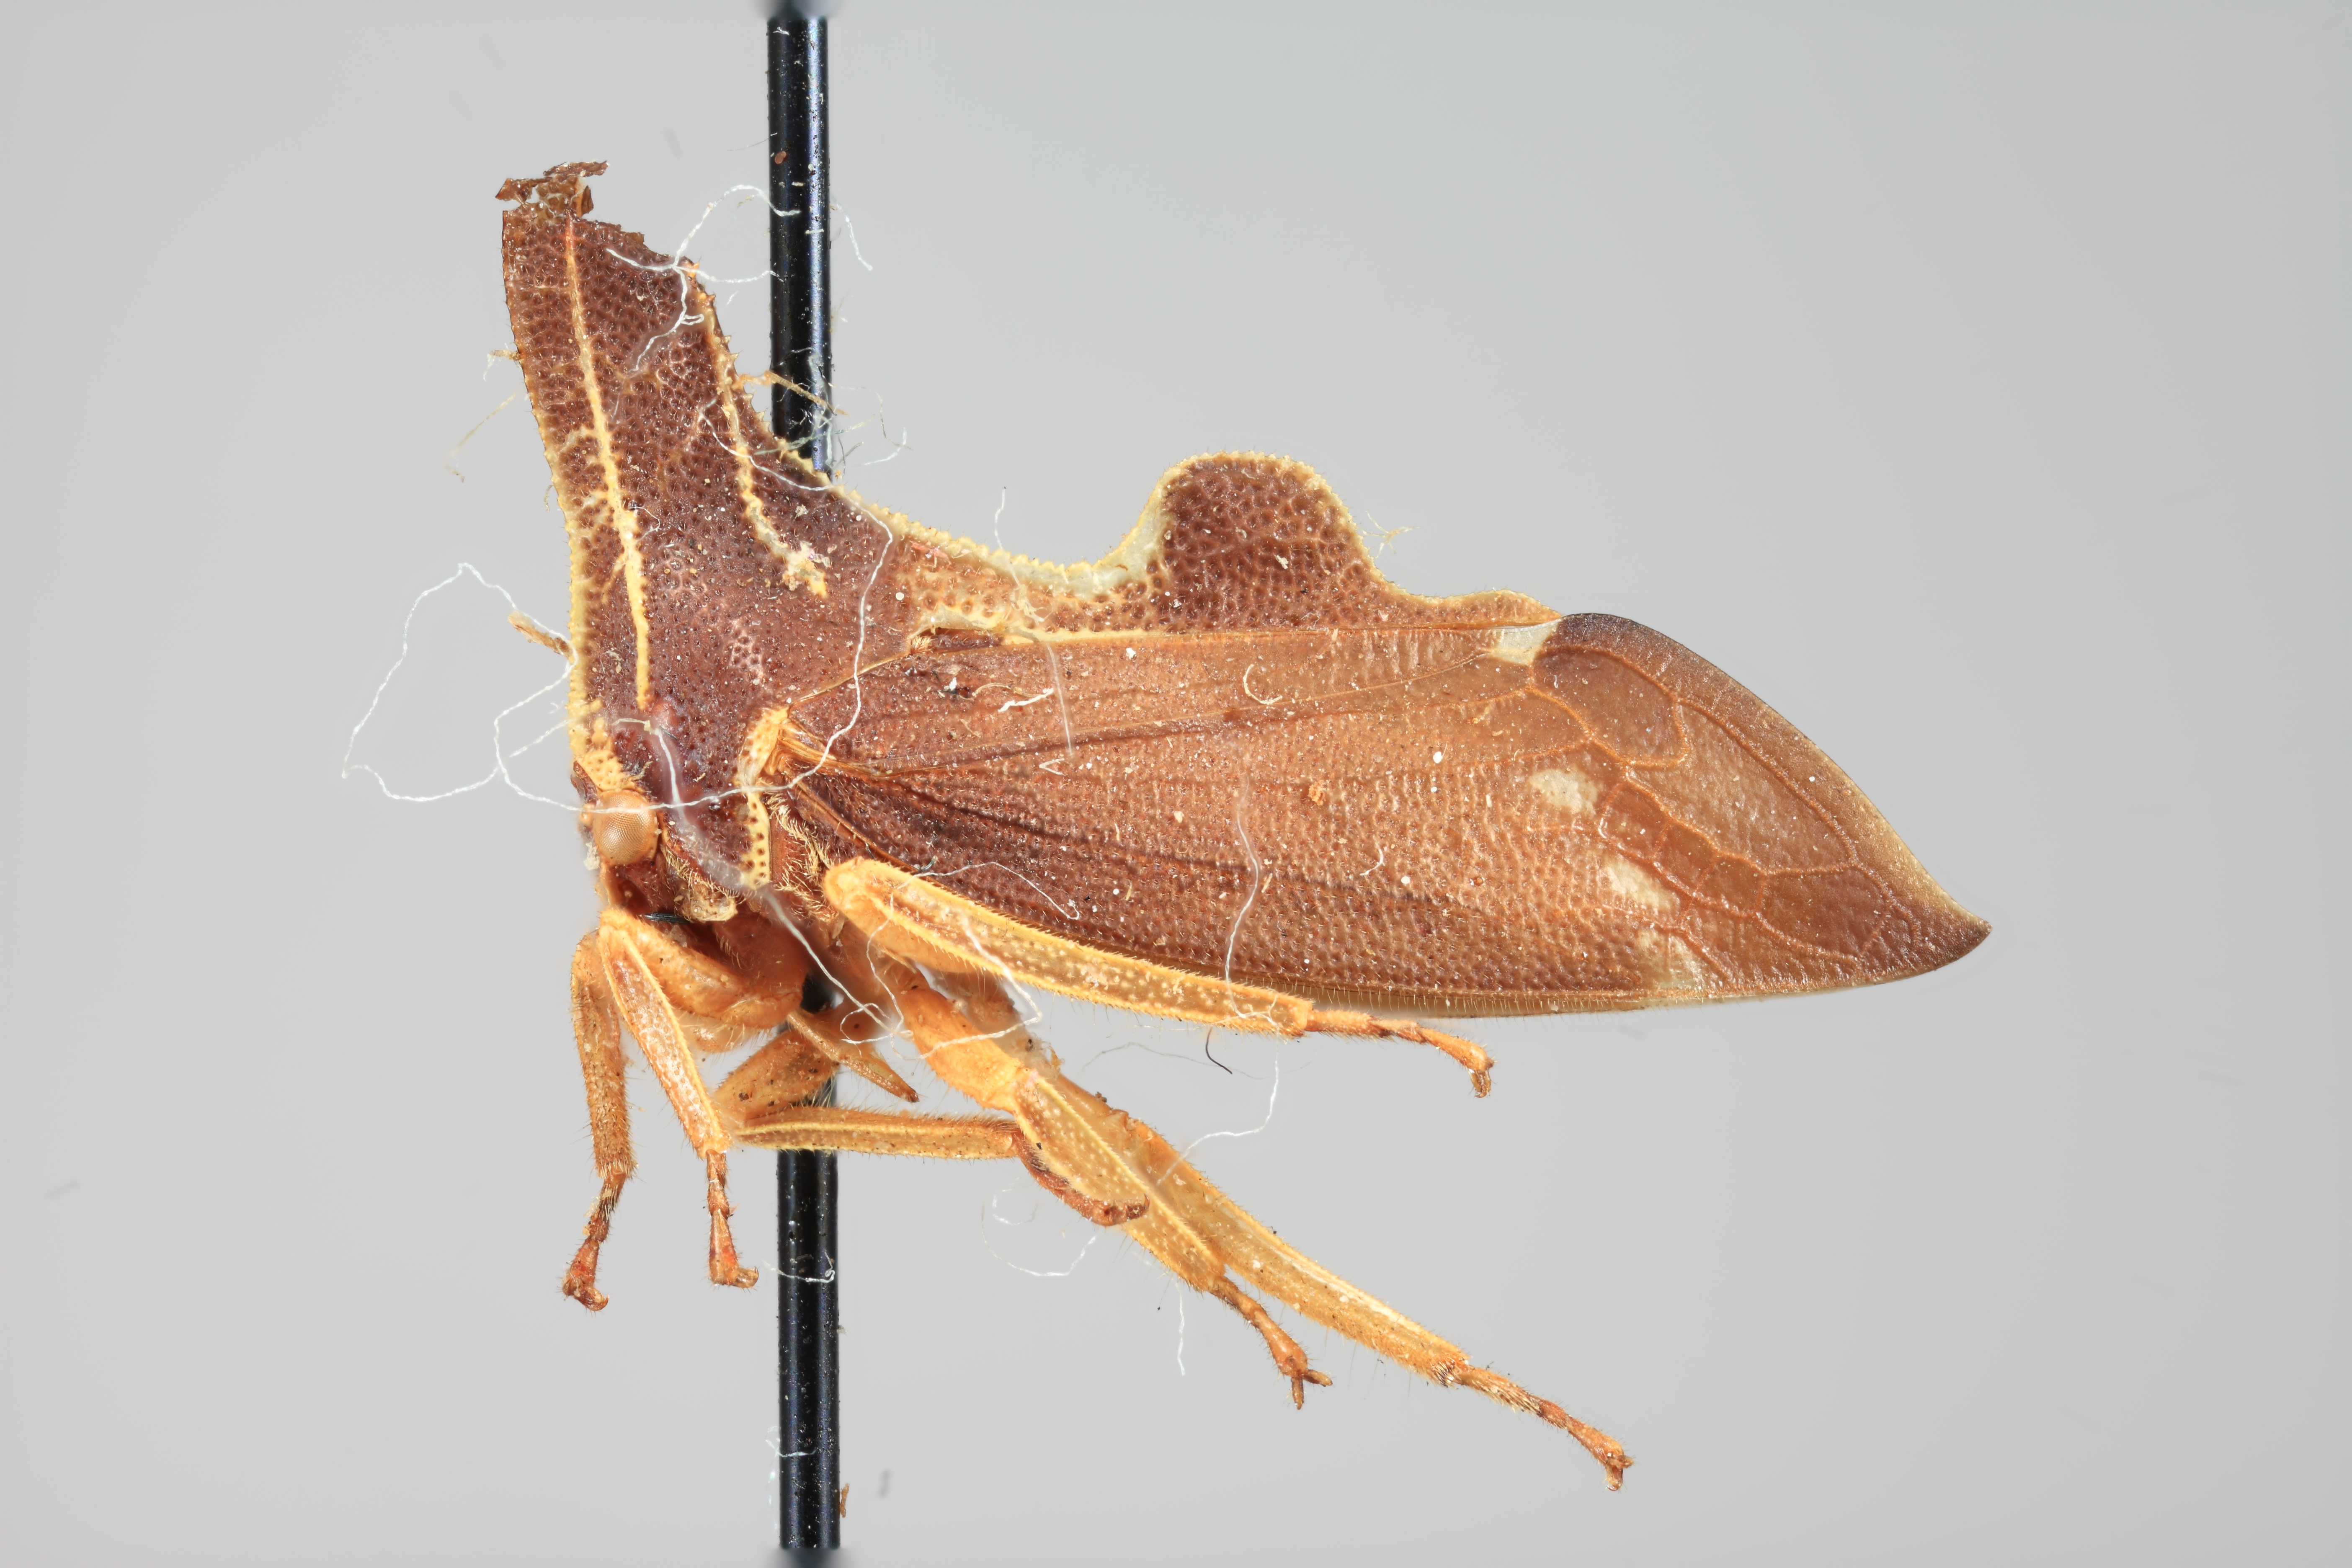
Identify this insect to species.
Pyrgauchenia sarasinorum
